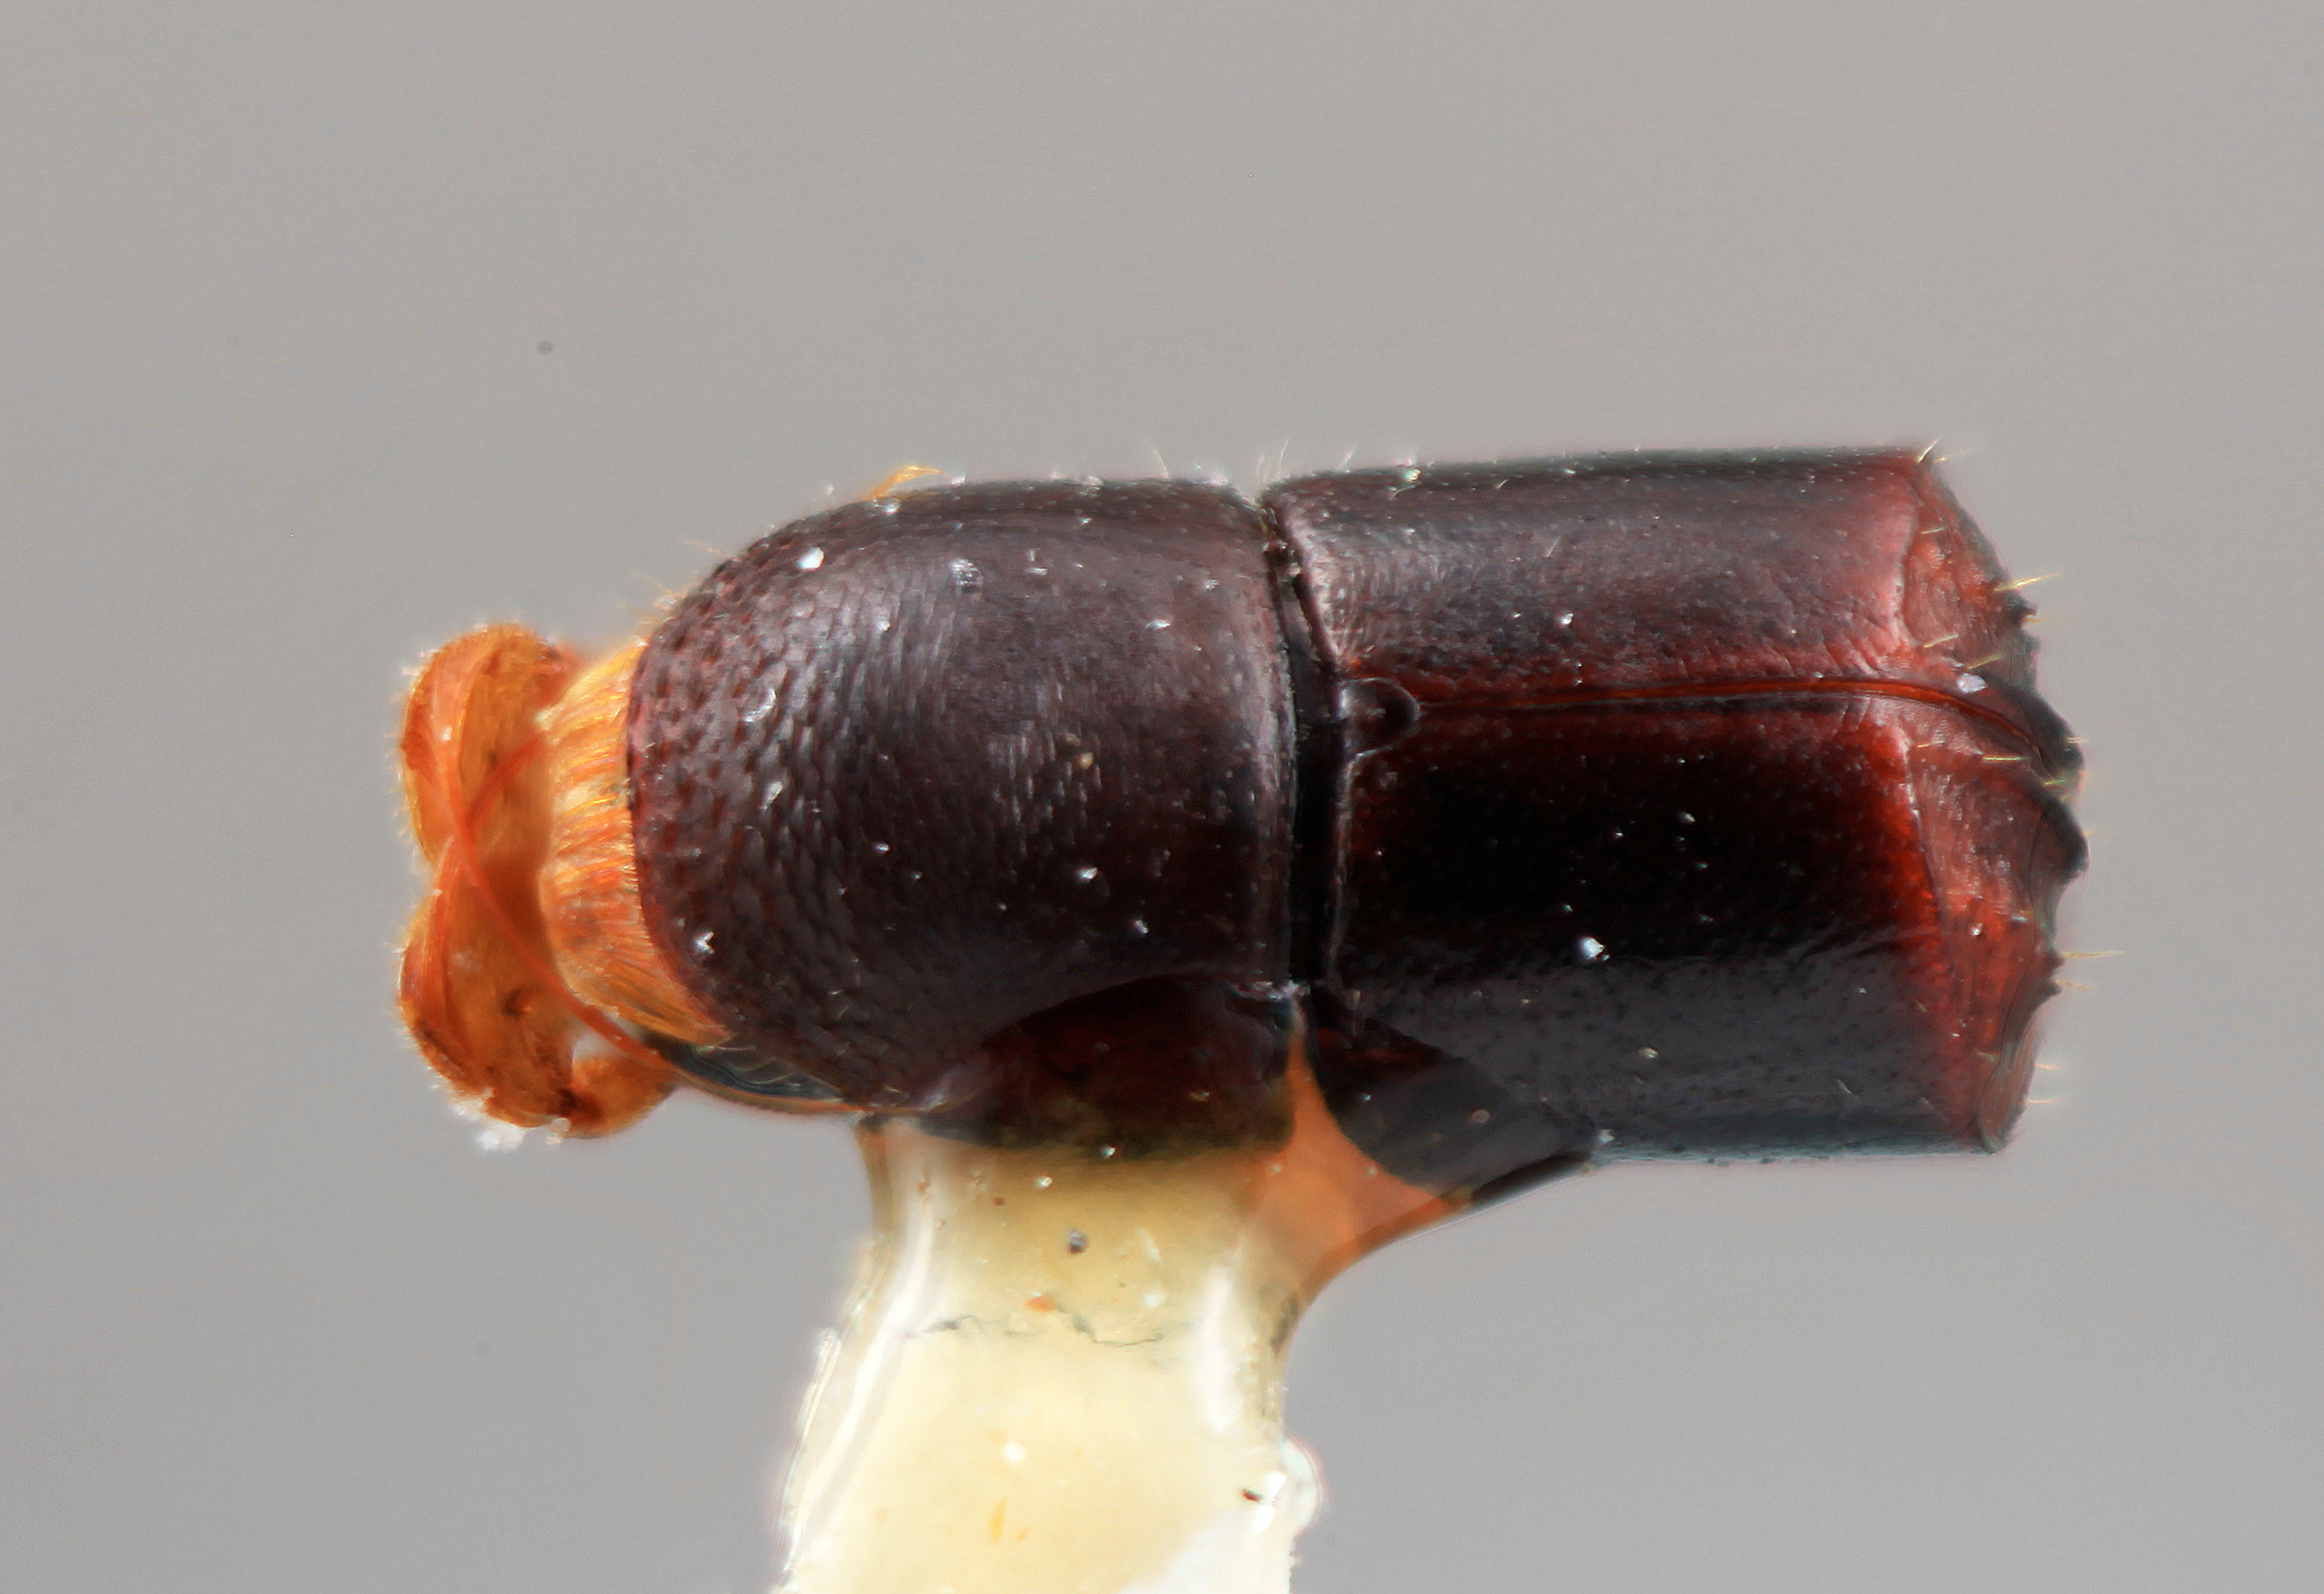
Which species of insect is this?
Corthylus concisus
